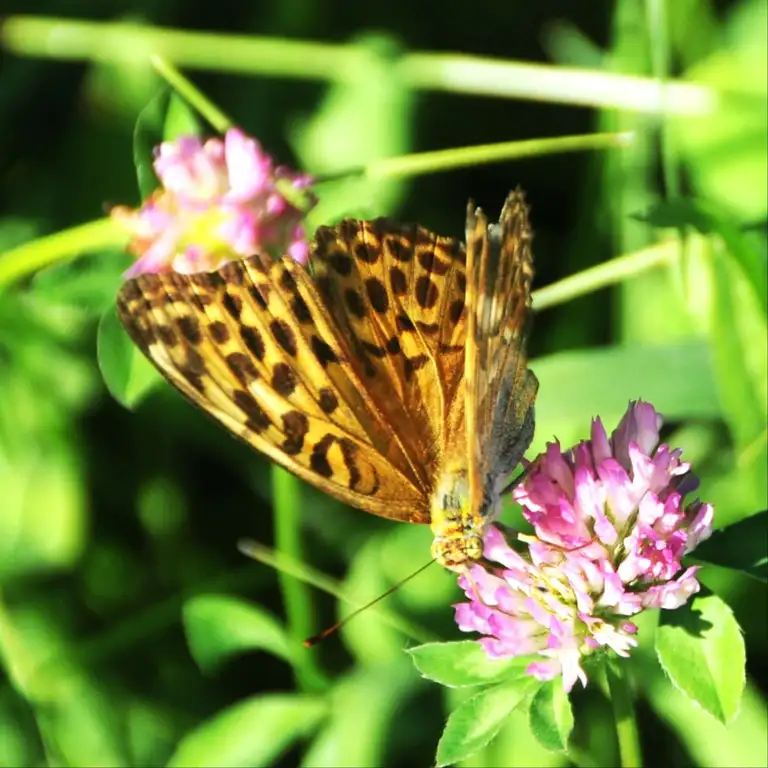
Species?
Argynnis paphia
